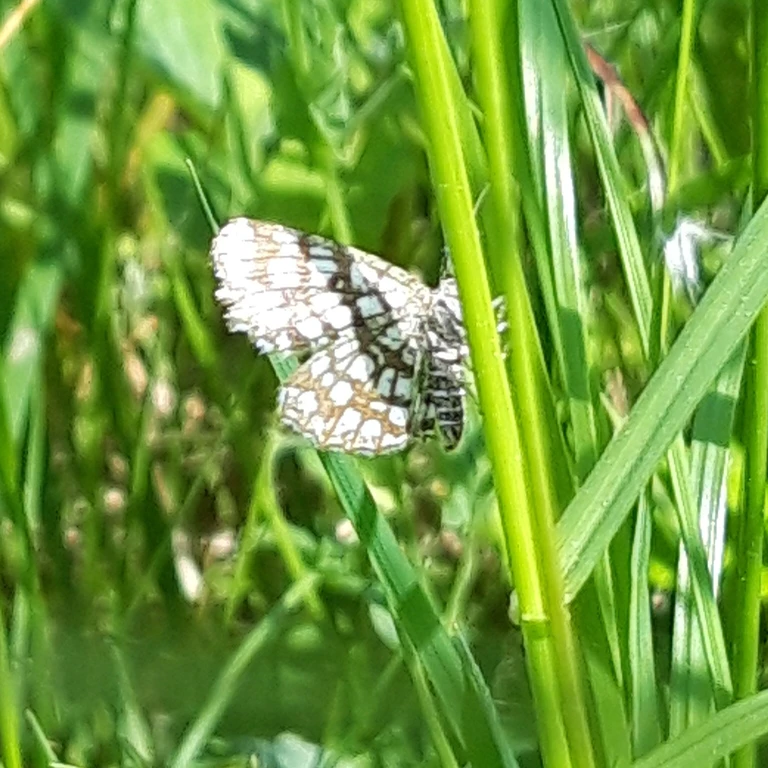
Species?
Chiasmia clathrata
